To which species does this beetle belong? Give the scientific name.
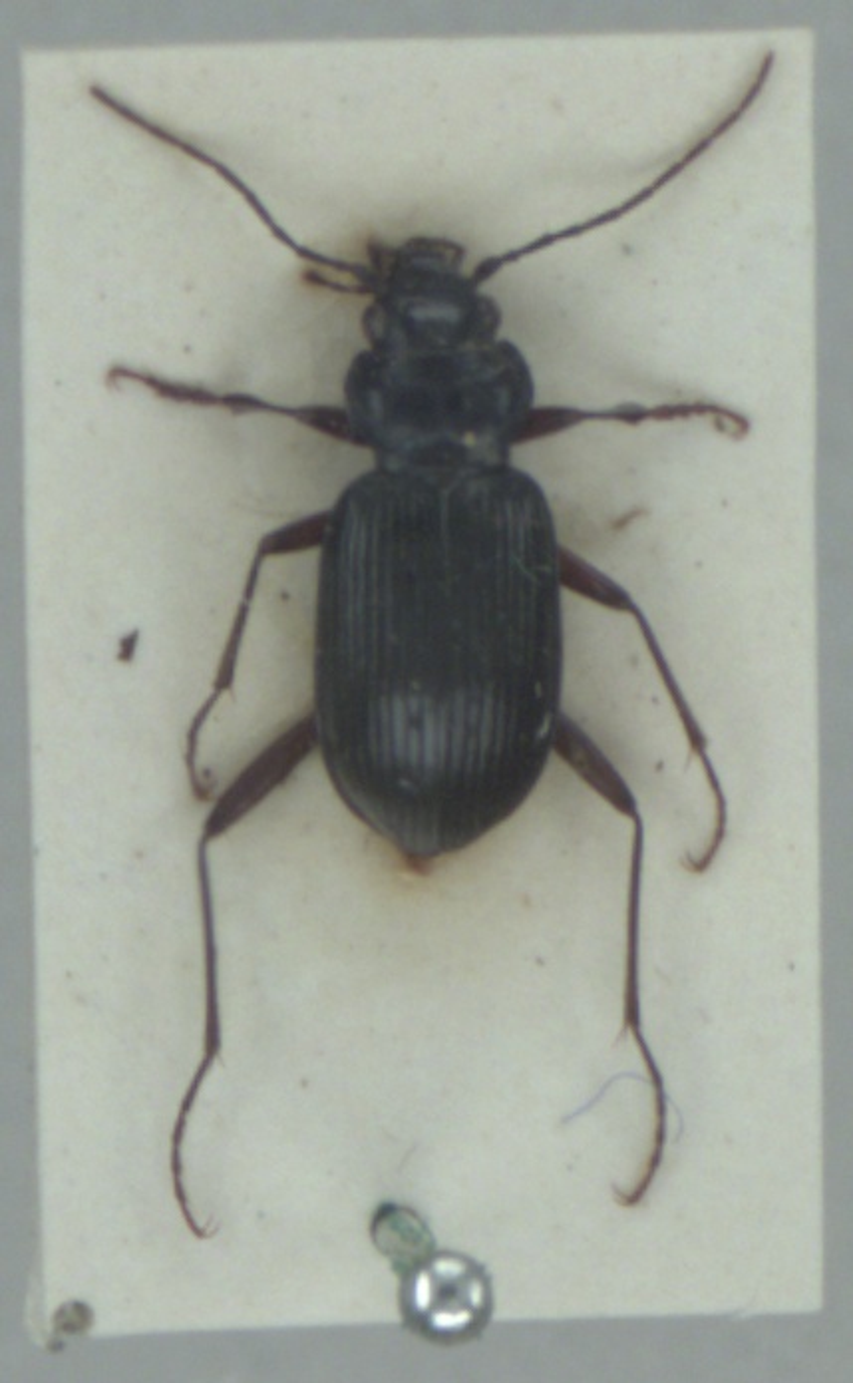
Nebria rufescens
